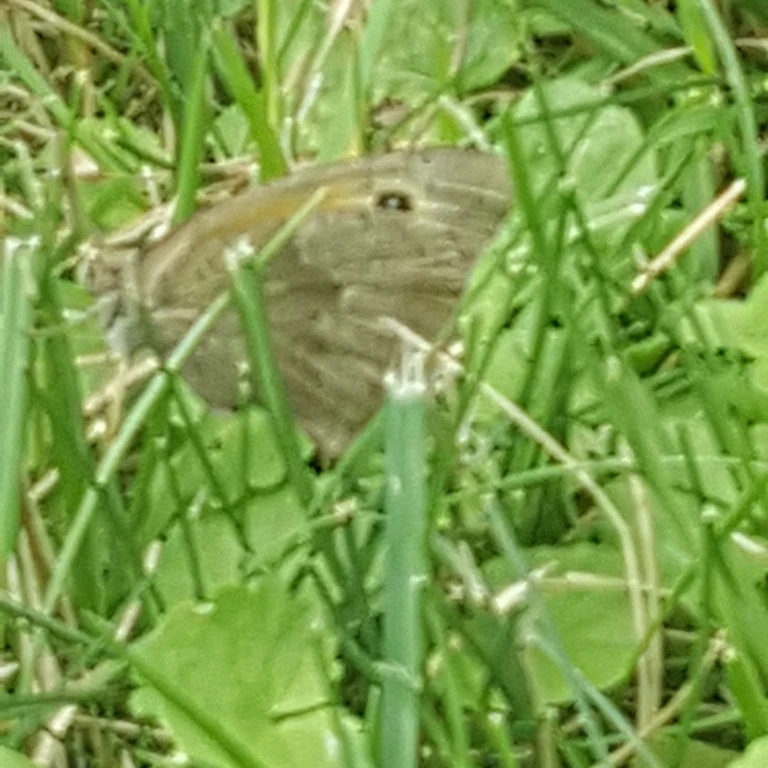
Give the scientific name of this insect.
Maniola jurtina
